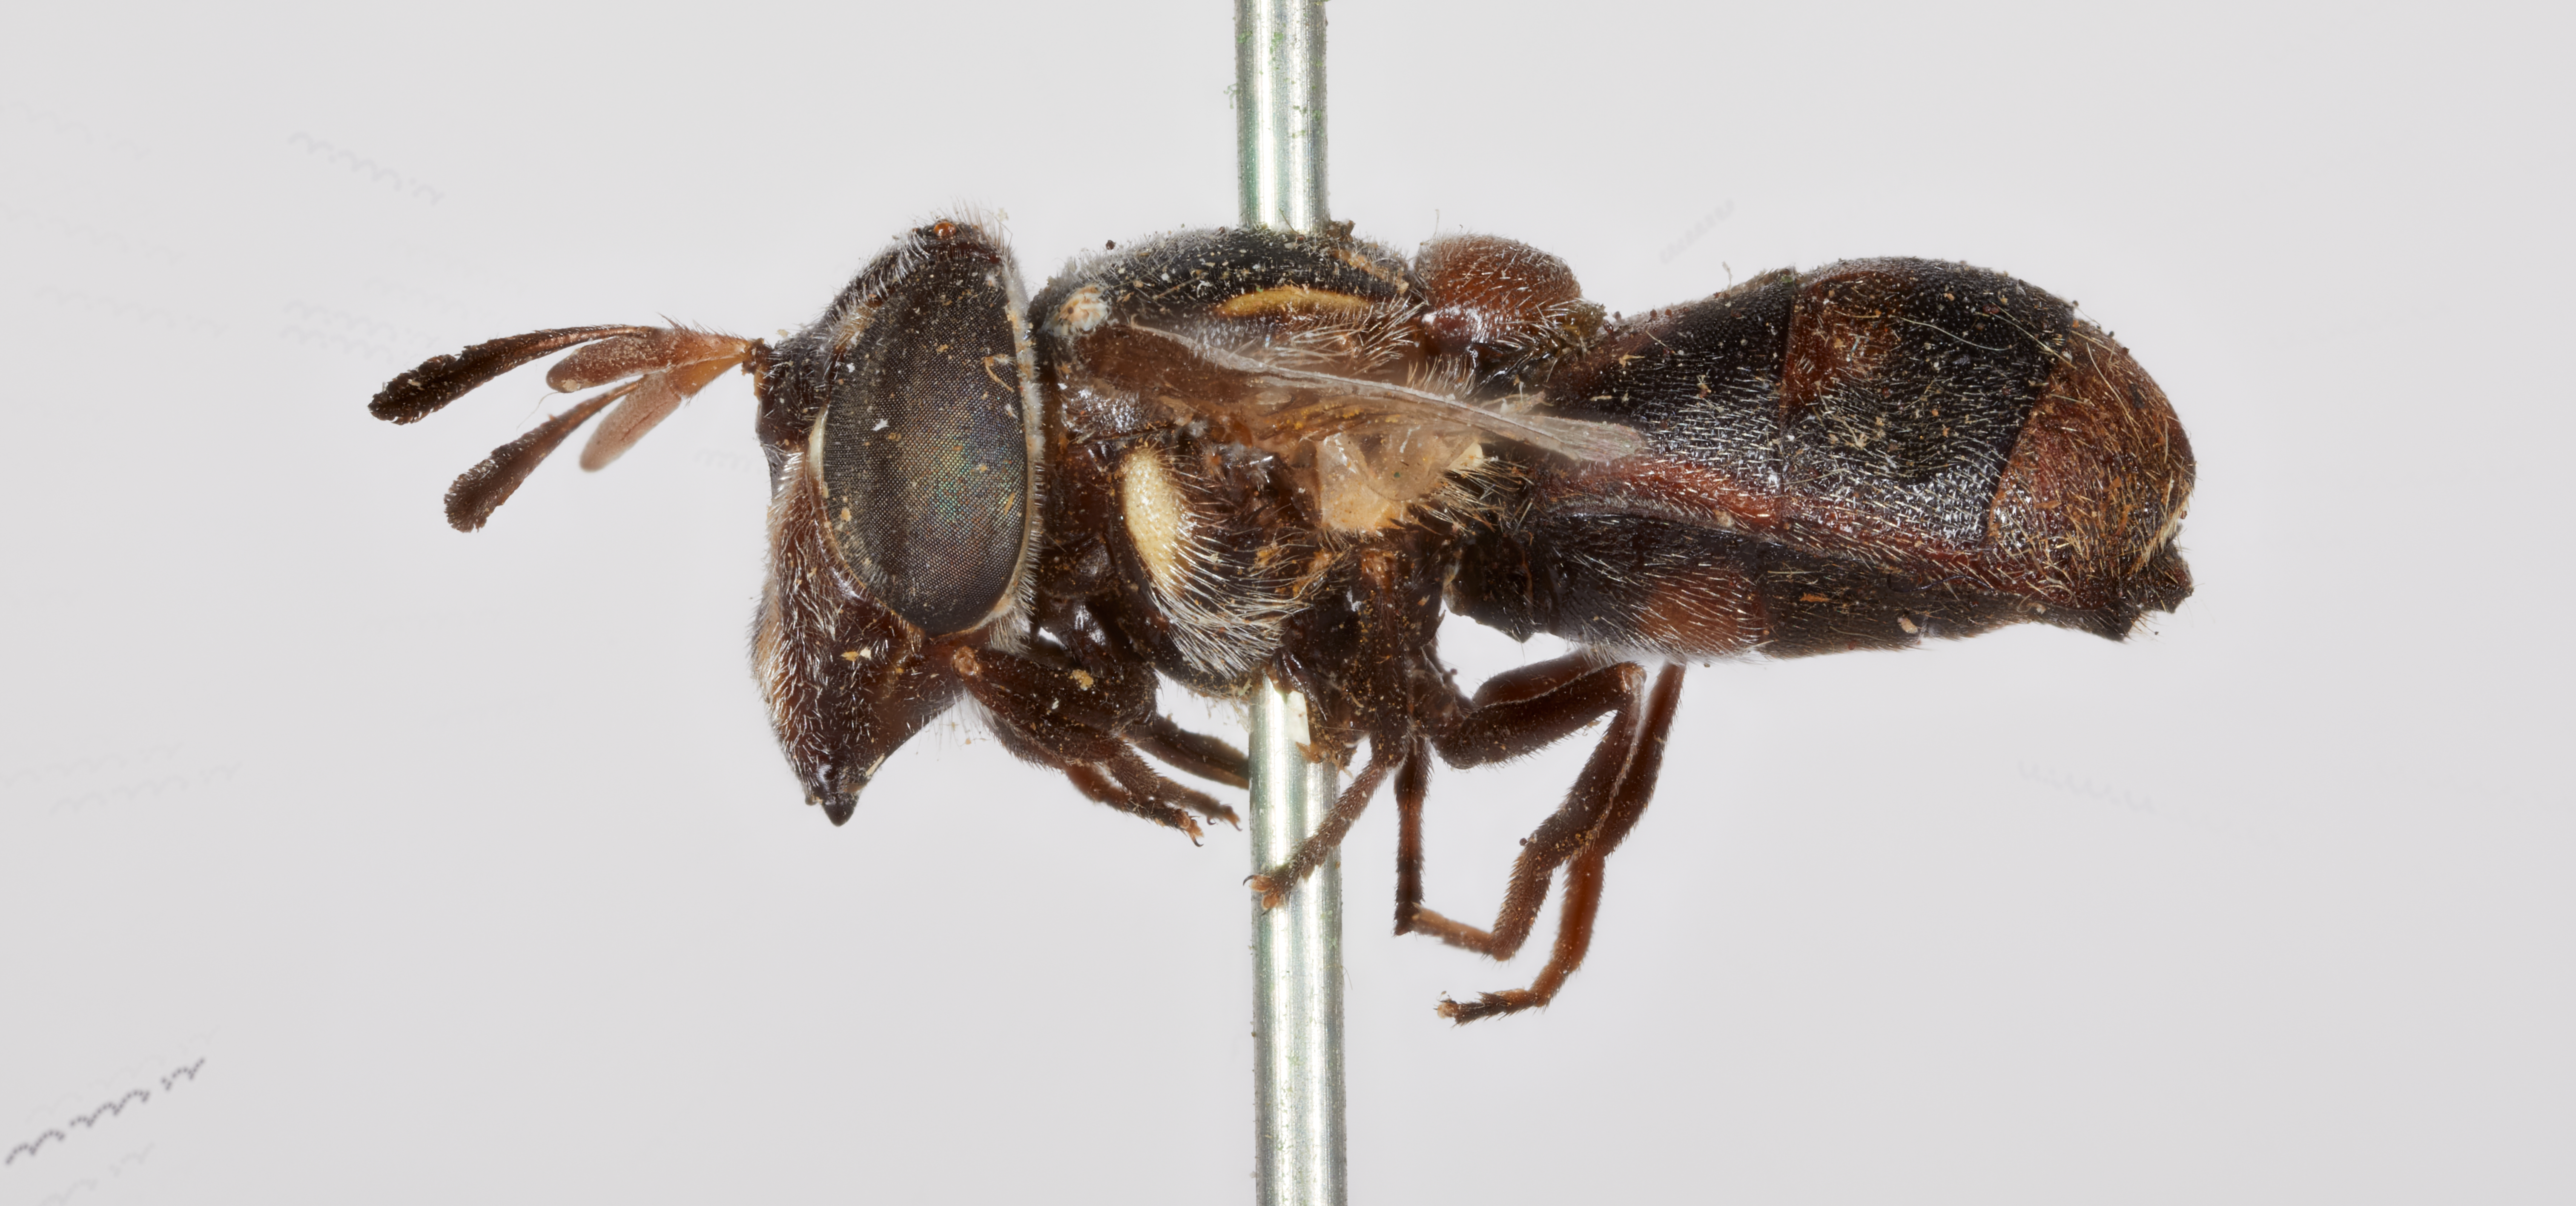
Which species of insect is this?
Copestylum limbipennis
